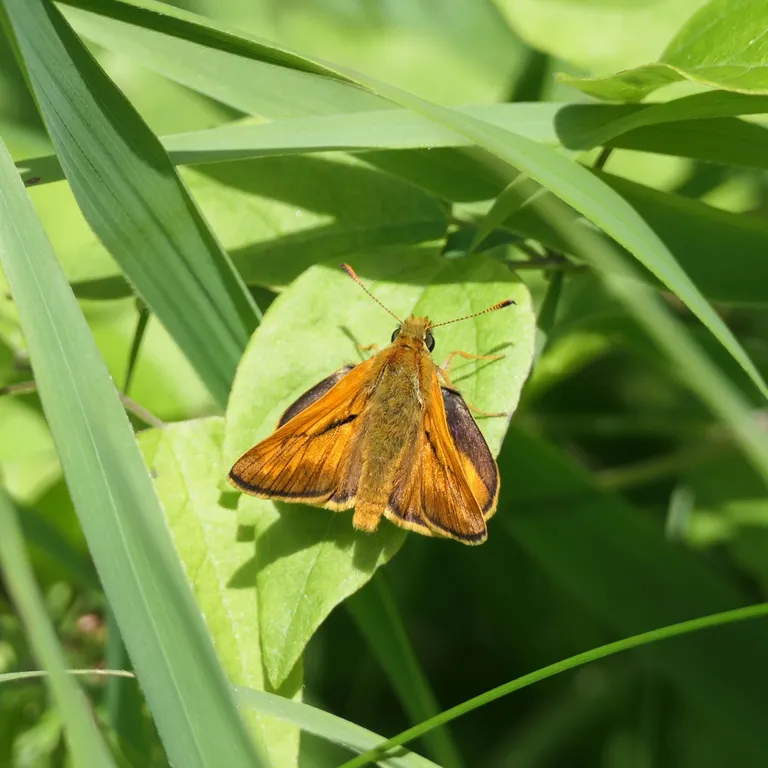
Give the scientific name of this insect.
Ochlodes sylvanus (also Ochlodes venata)
